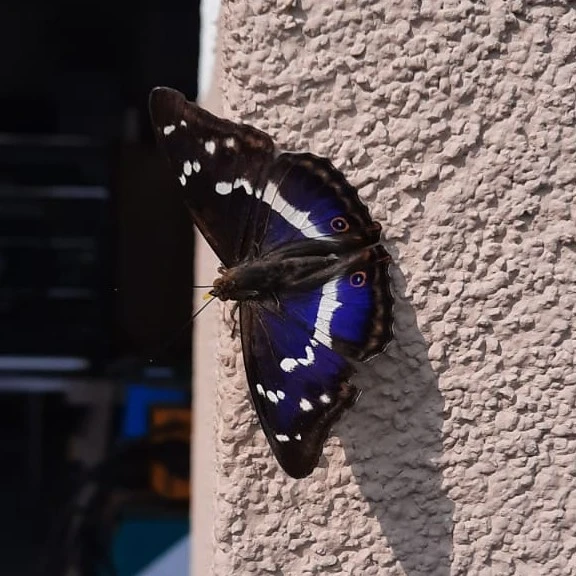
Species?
Apatura iris
